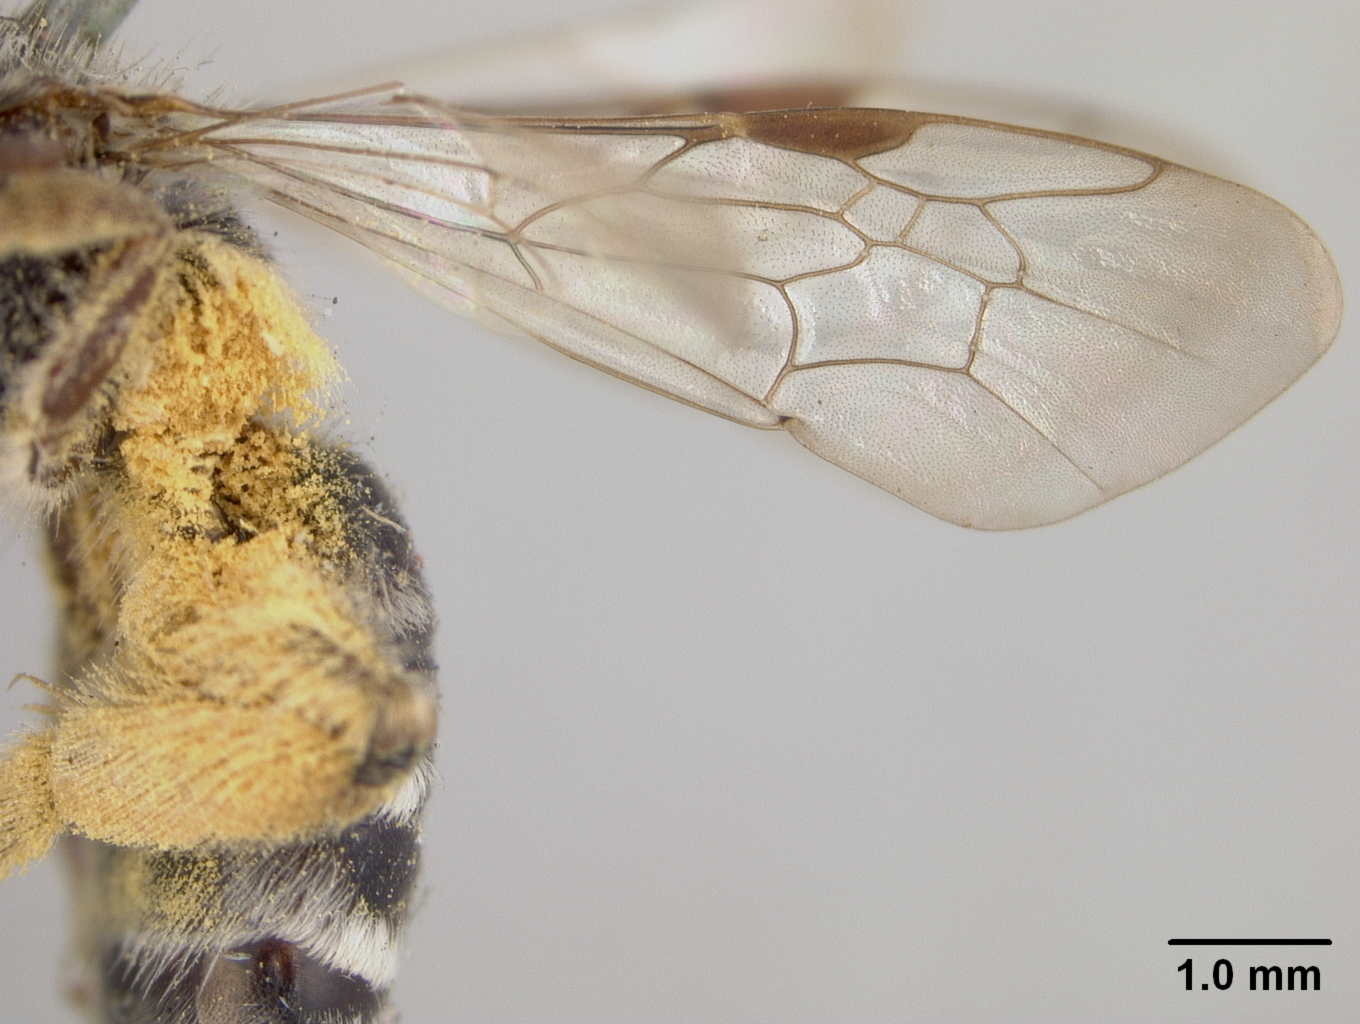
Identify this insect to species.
Andrena semipunctata
